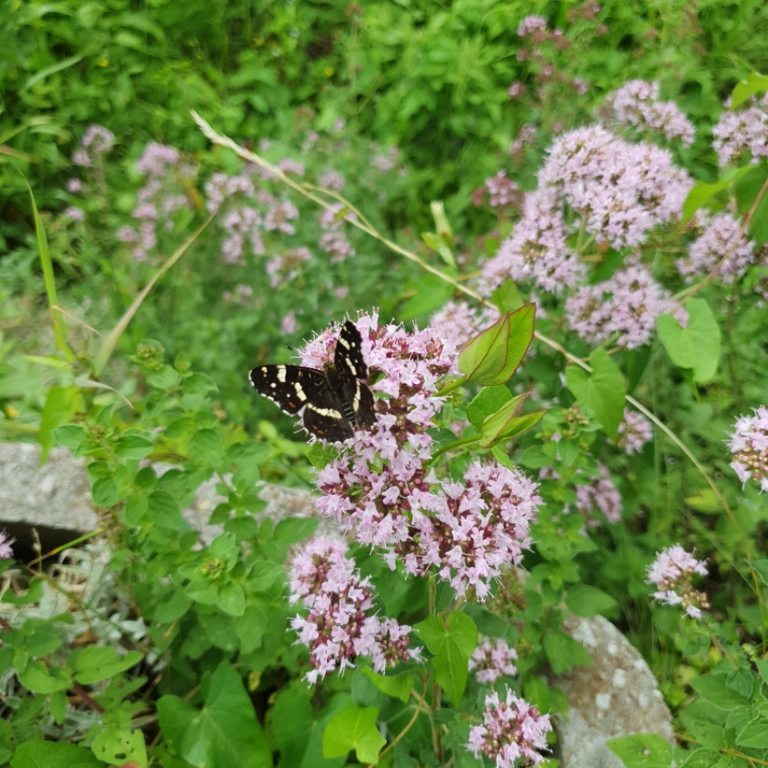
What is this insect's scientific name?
Araschnia levana
